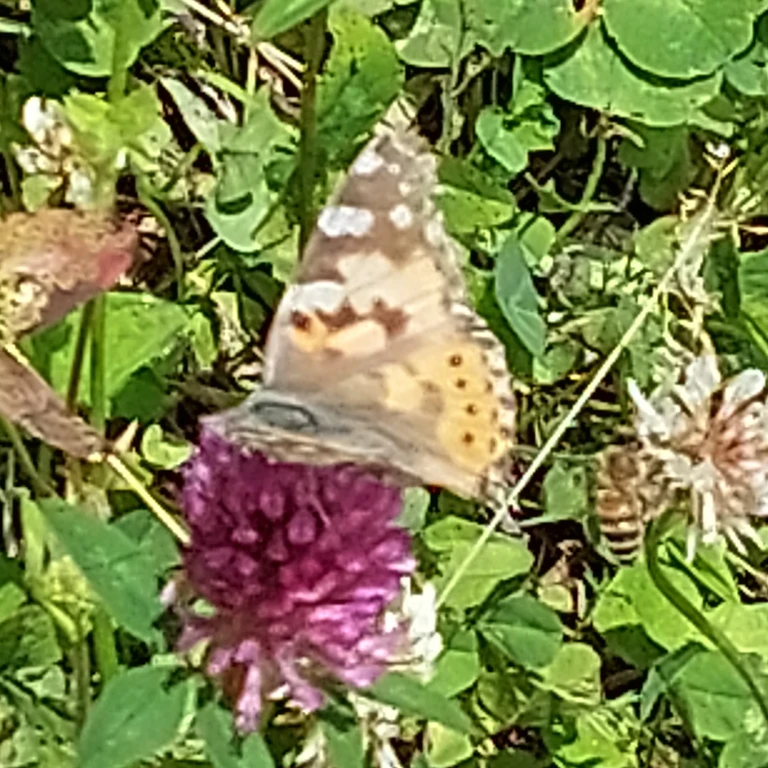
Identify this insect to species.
Vanessa cardui
